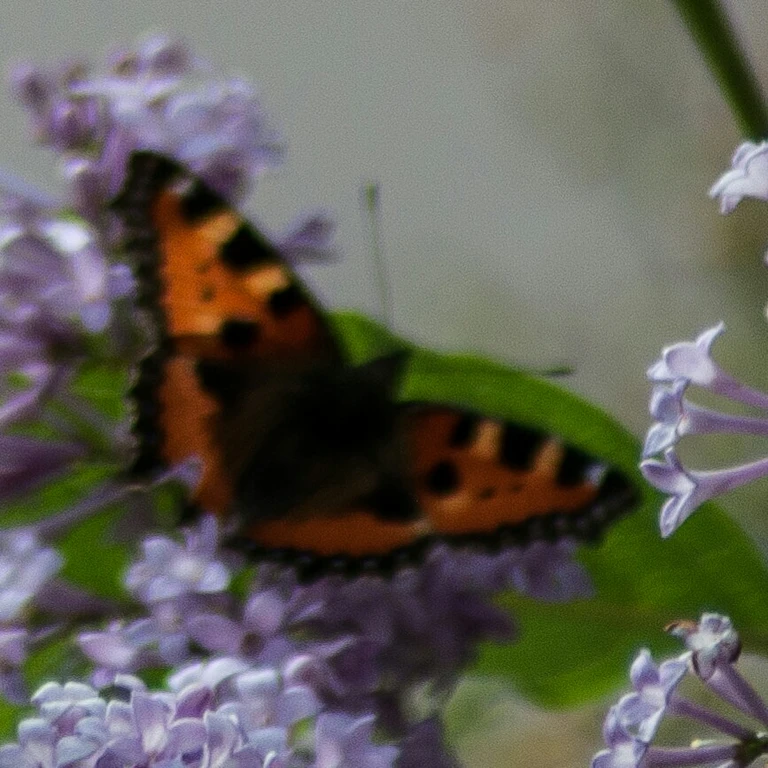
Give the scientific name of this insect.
Aglais urticae
